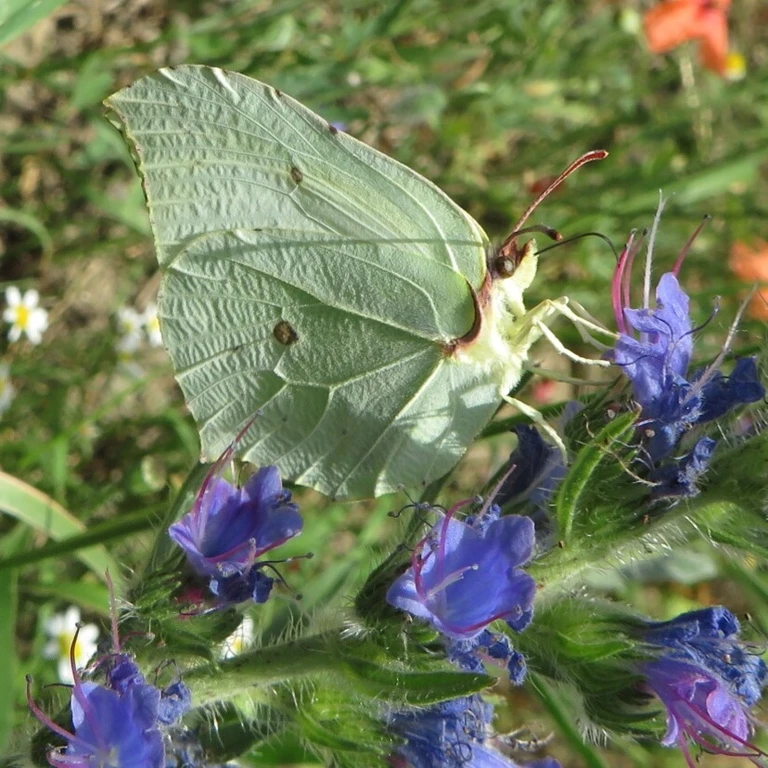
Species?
Gonepteryx rhamni
